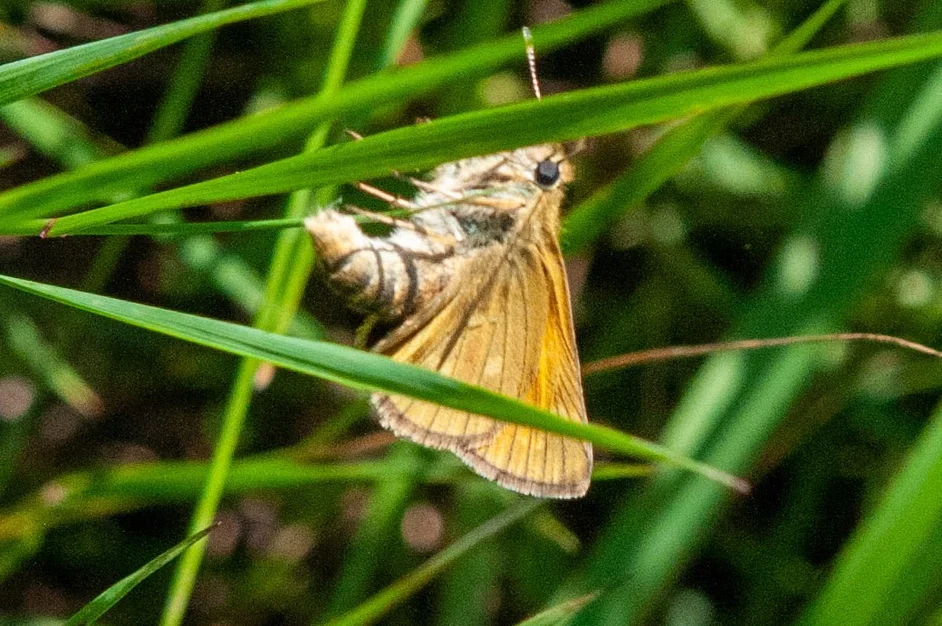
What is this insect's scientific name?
Ochlodes sylvanus (also Ochlodes venata)
